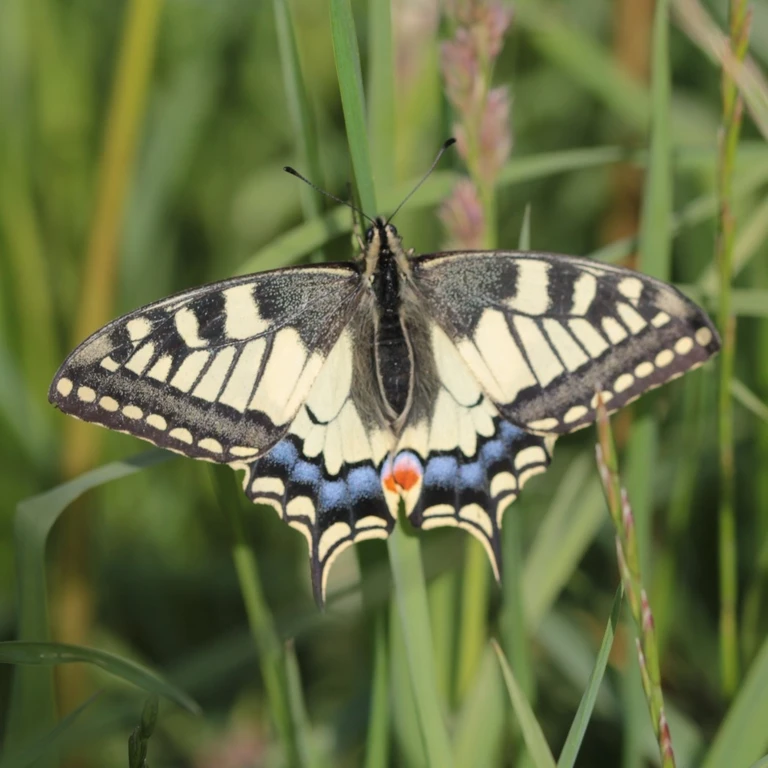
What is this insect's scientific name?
Papilio machaon
